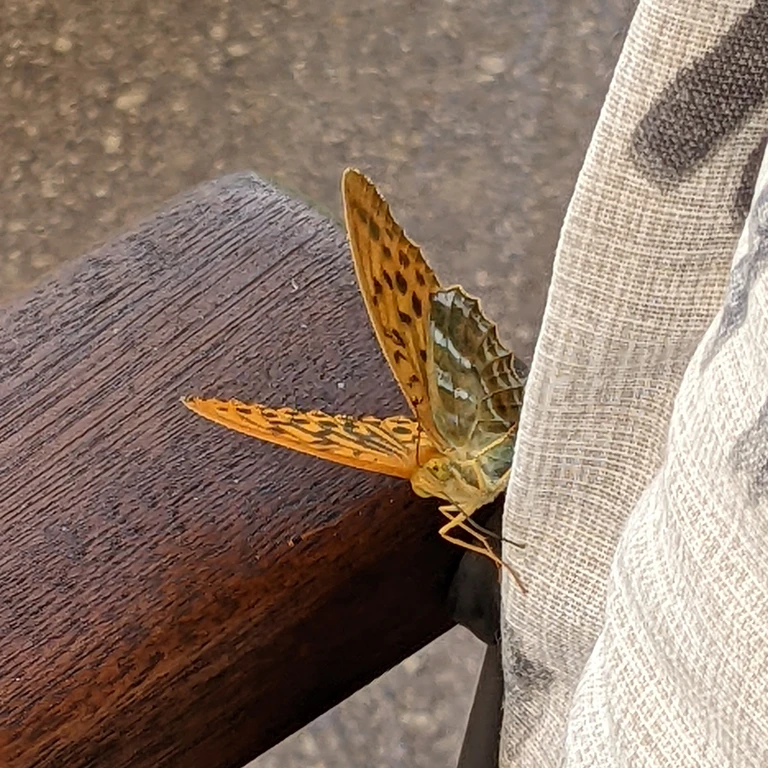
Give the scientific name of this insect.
Argynnis paphia
